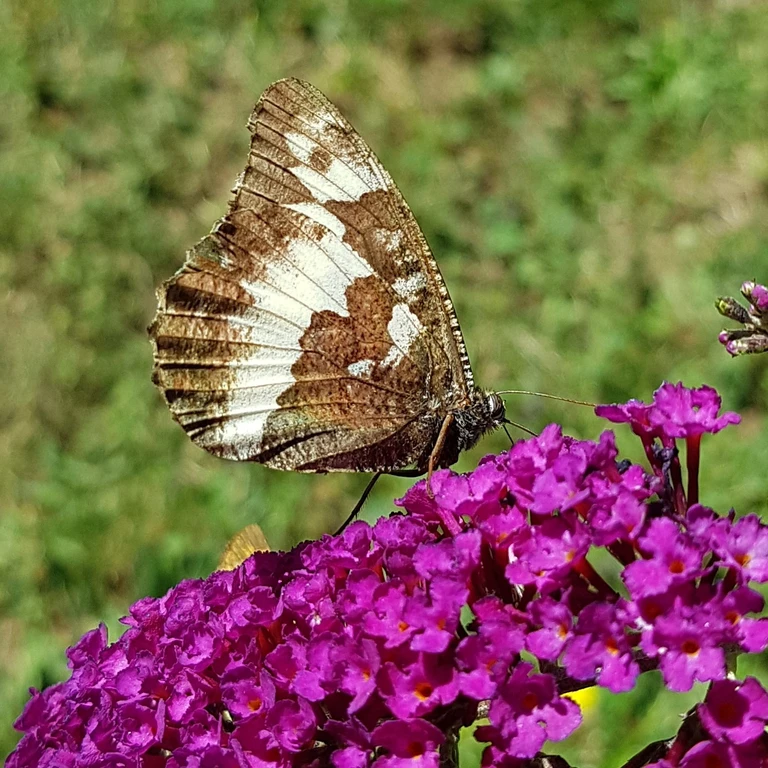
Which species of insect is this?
Brintesia circe
